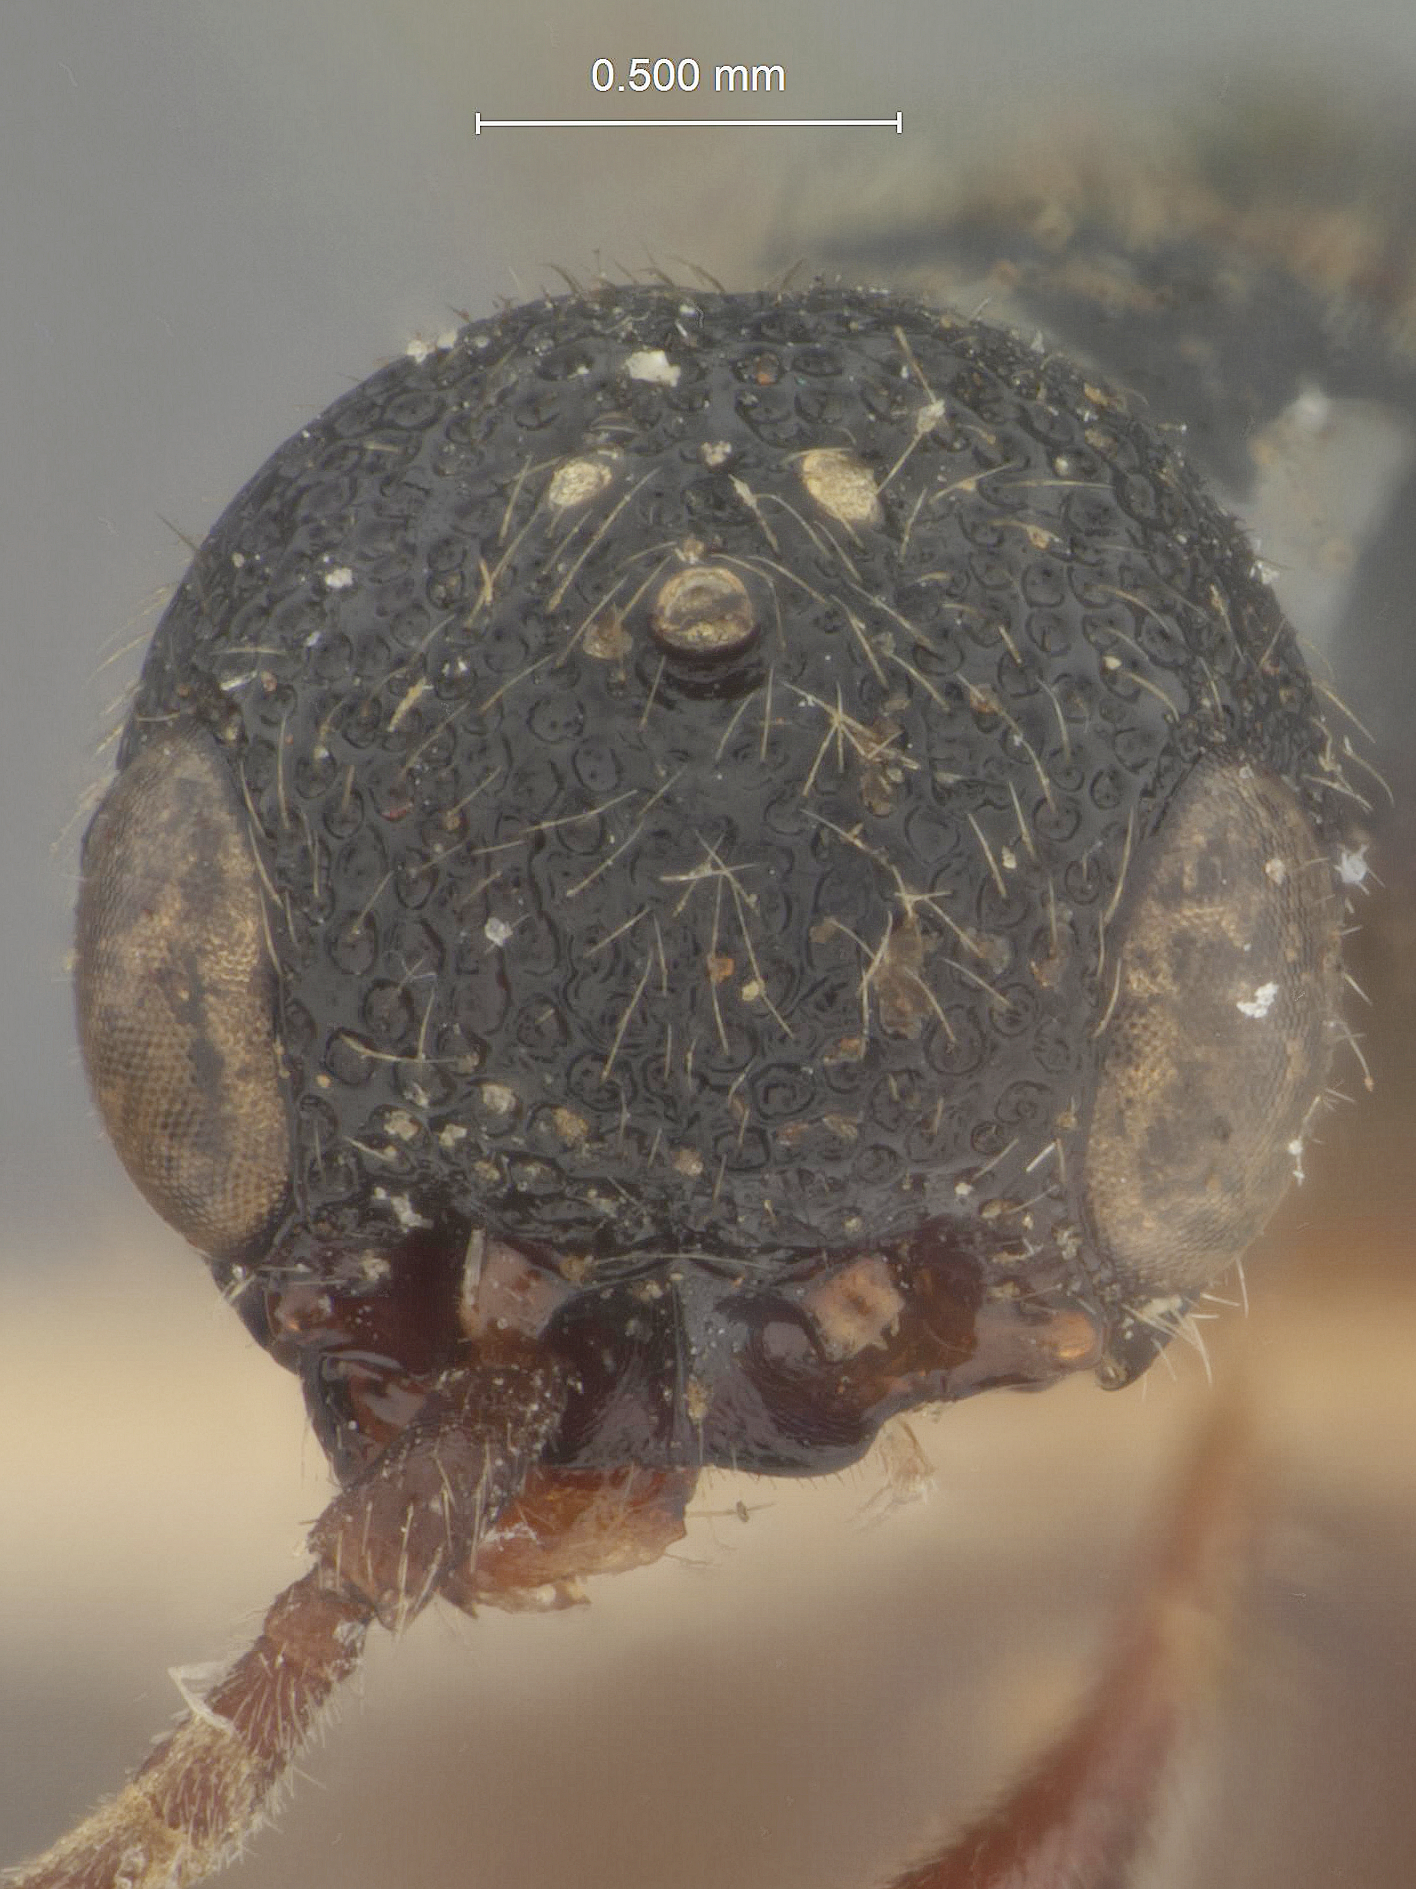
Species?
Pristocera bridwelli
